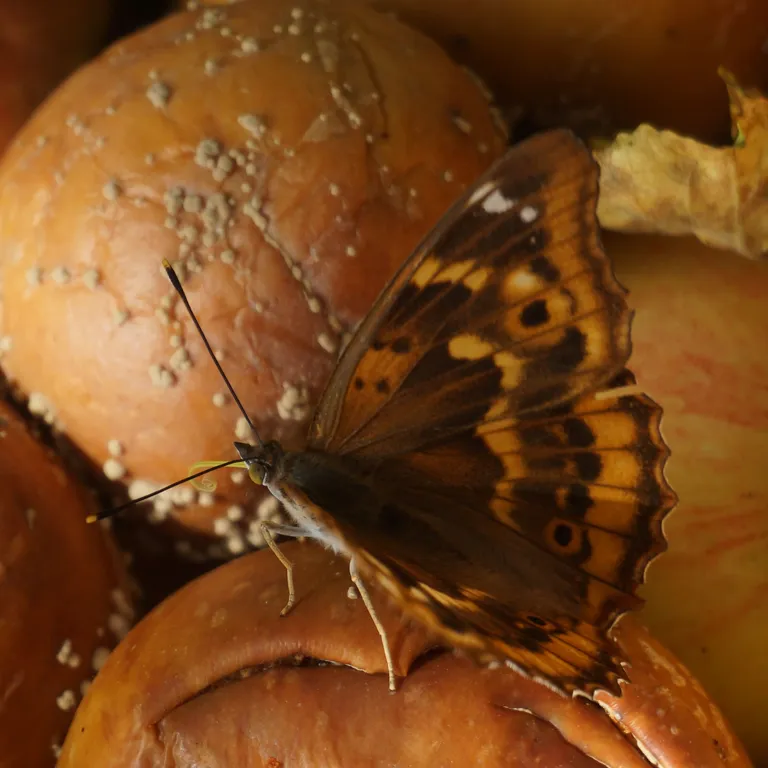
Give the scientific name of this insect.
Apatura ilia
